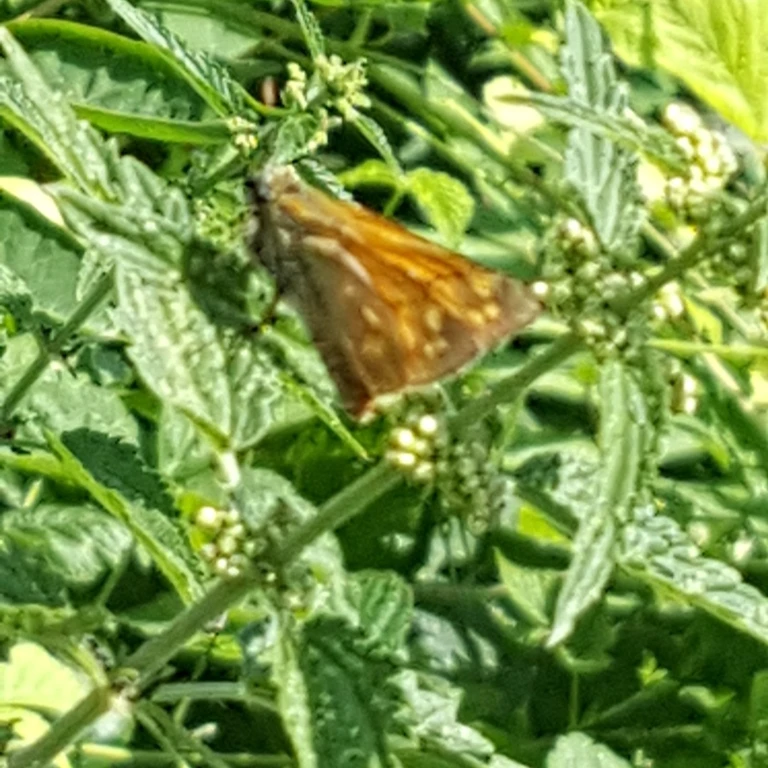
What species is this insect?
Ochlodes sylvanus (also Ochlodes venata)
